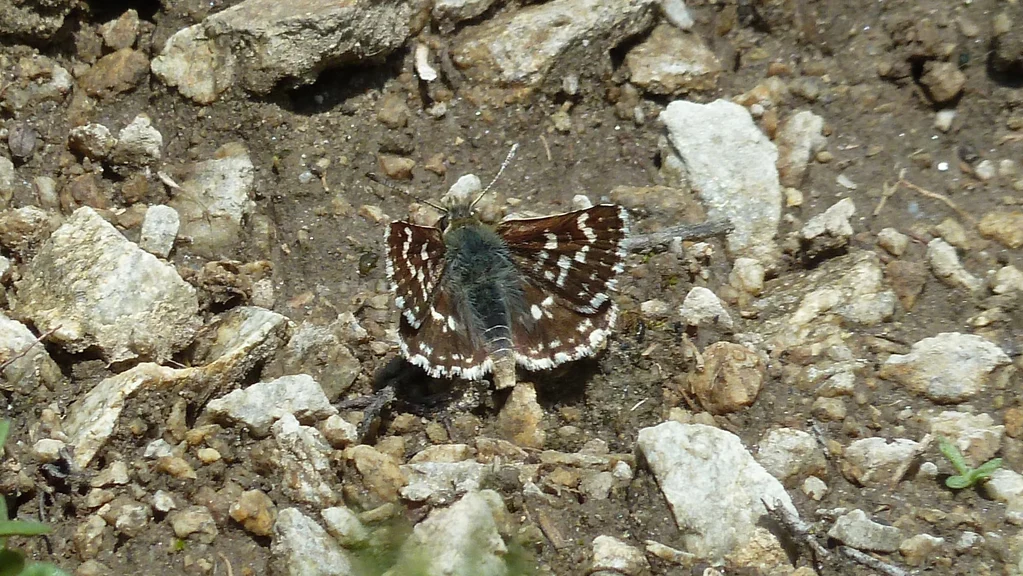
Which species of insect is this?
Spialia sertorius
